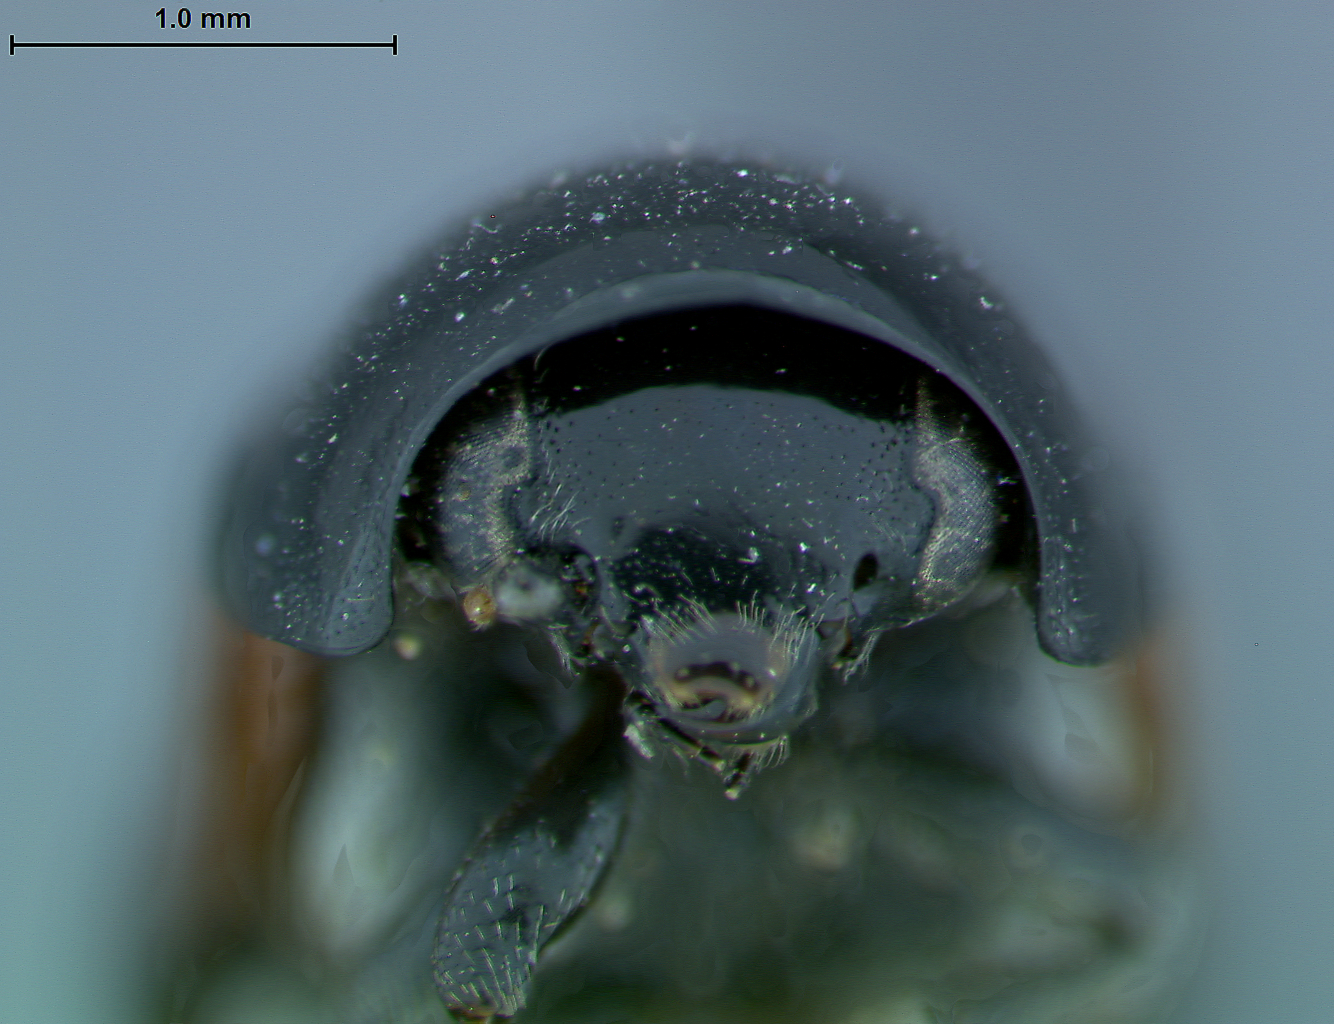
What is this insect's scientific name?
Babia magnicollis
